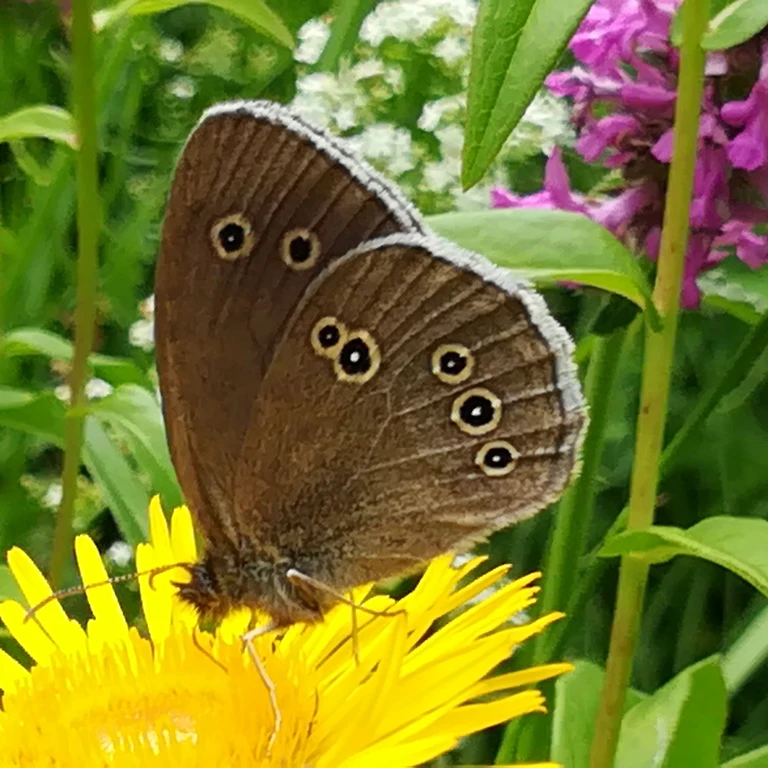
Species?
Aphantopus hyperantus
